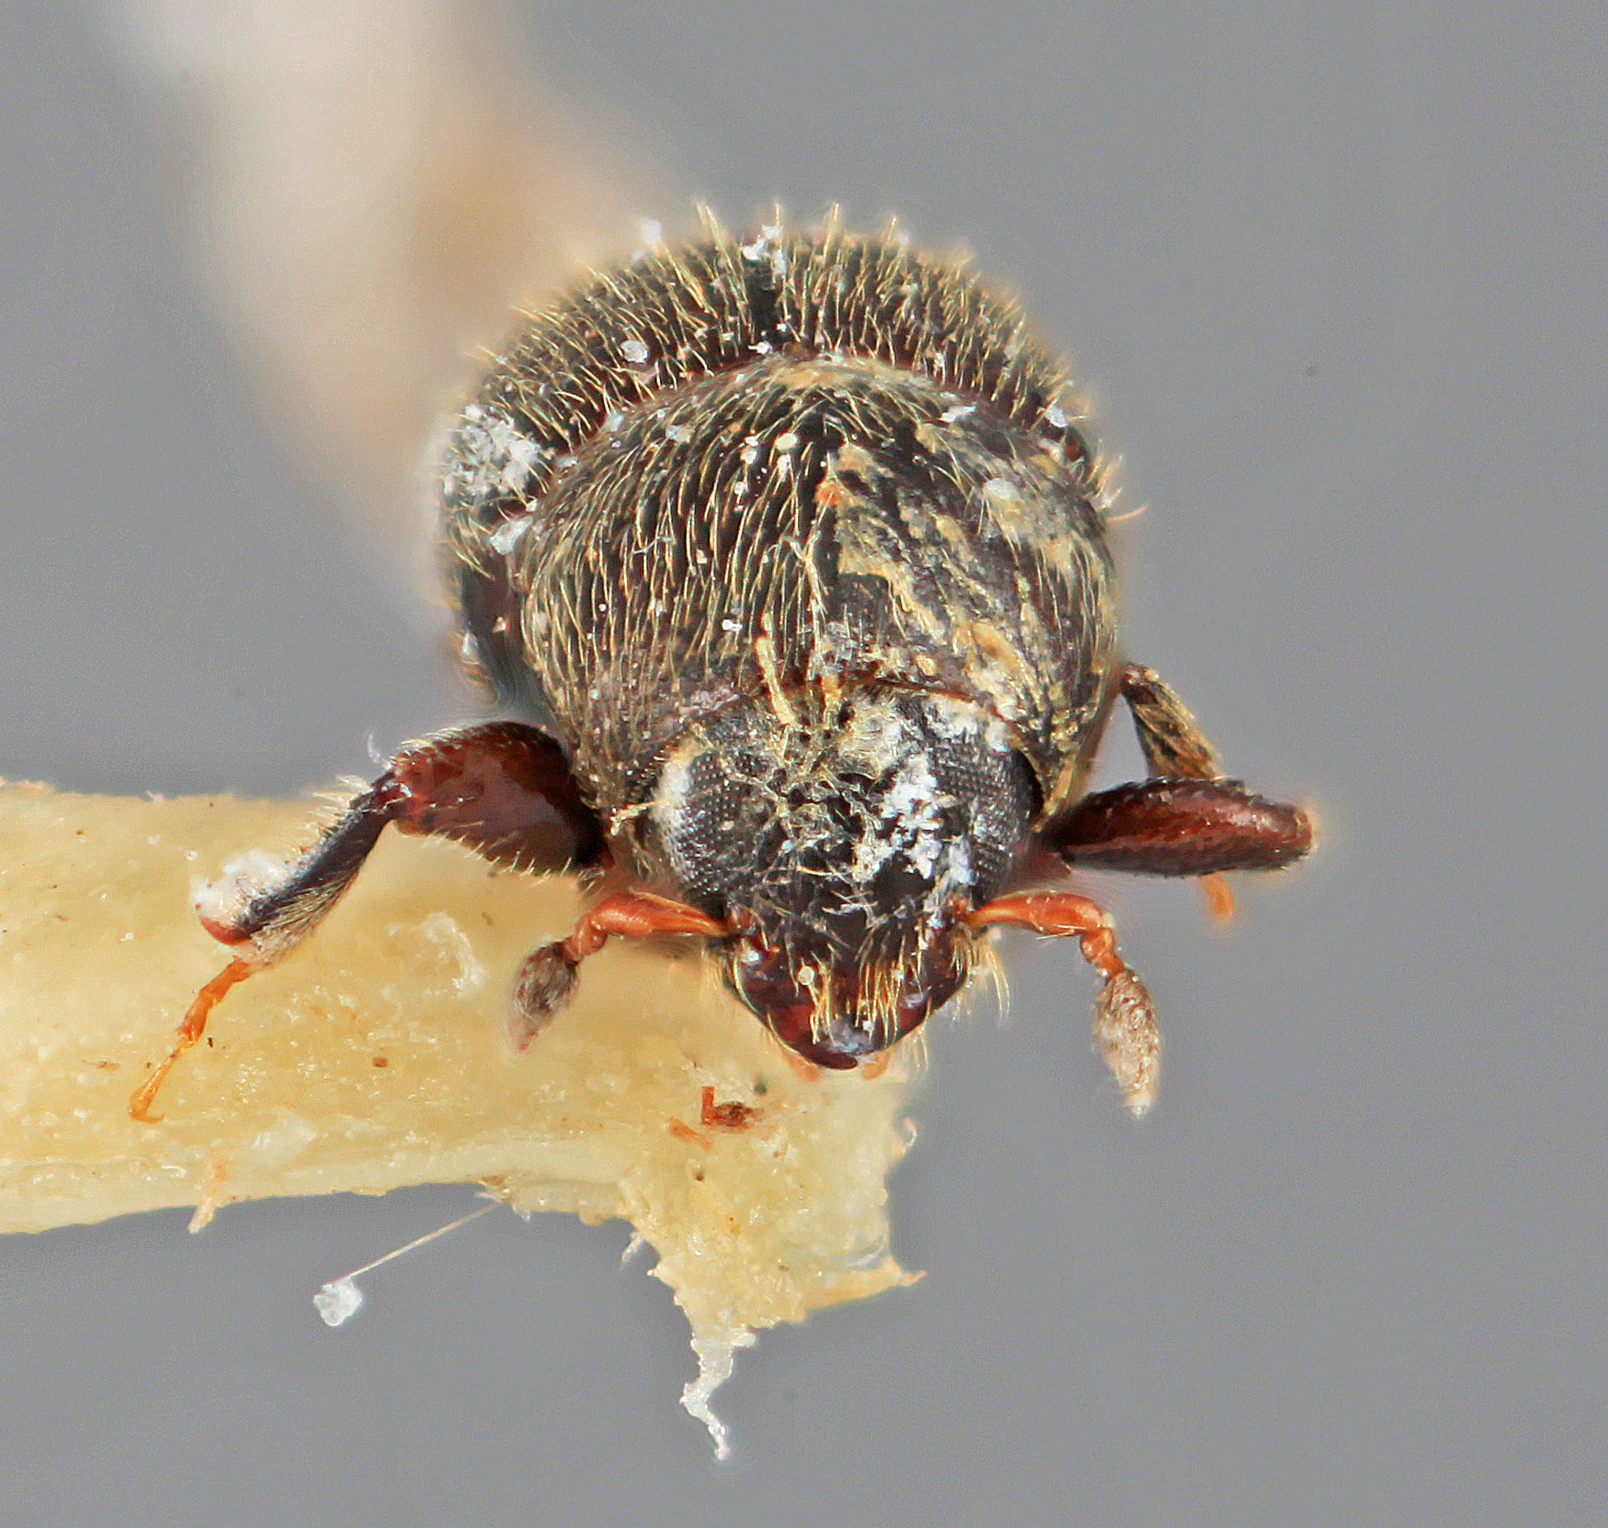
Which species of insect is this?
Scolytodes hirsutus
